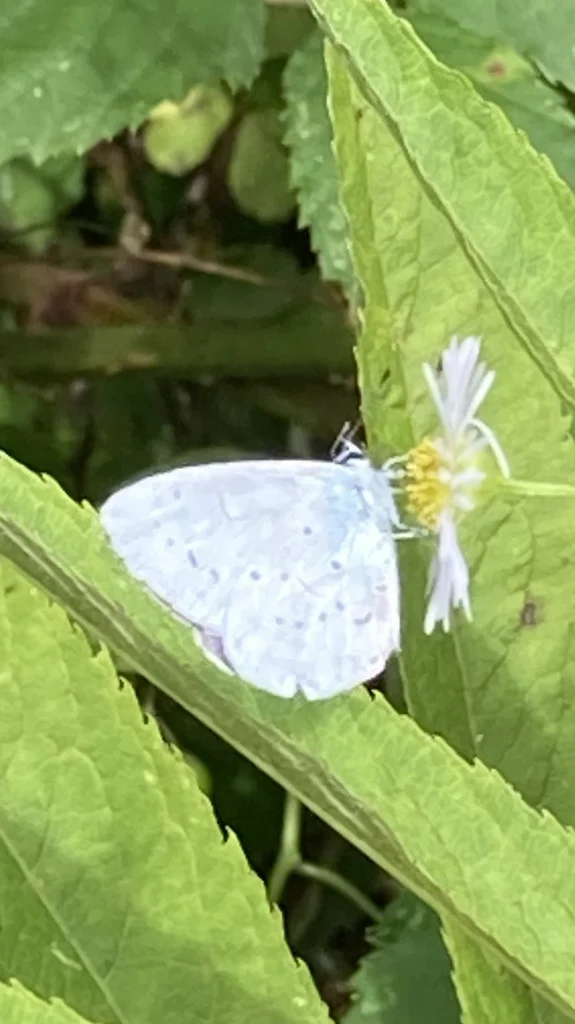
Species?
Celastrina argiolus
